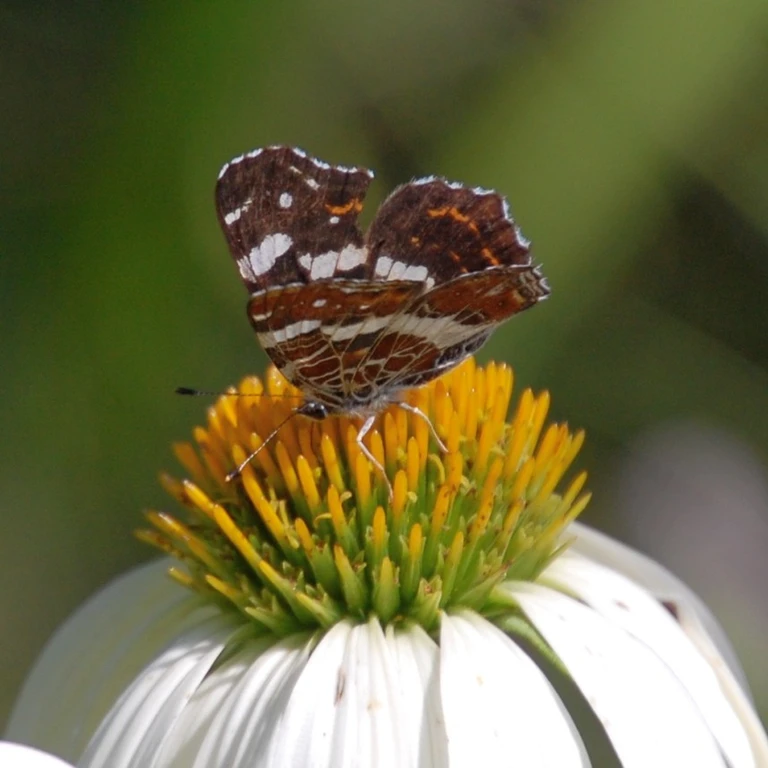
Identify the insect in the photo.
Araschnia levana
